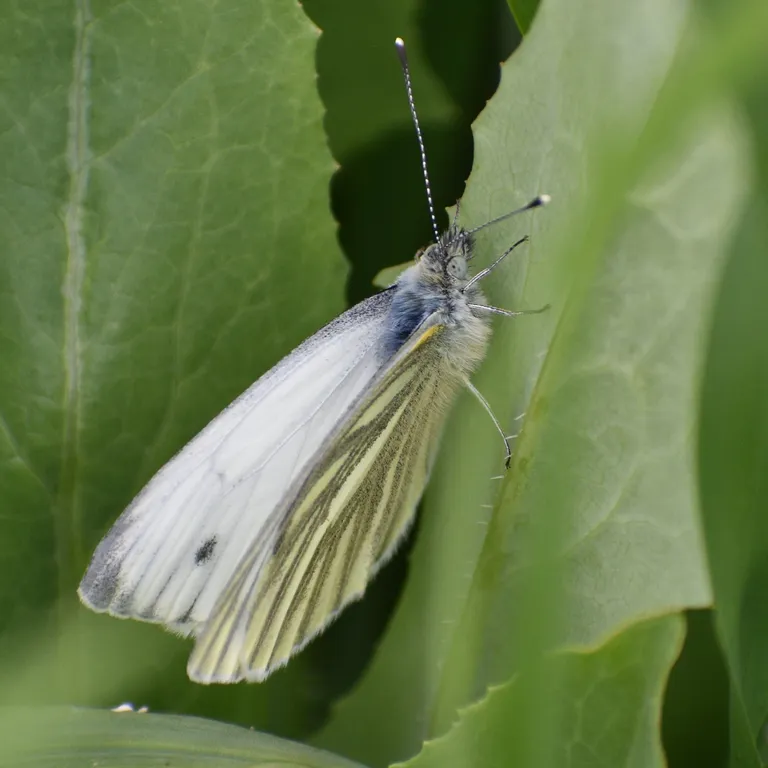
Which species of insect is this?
Pieris napi
